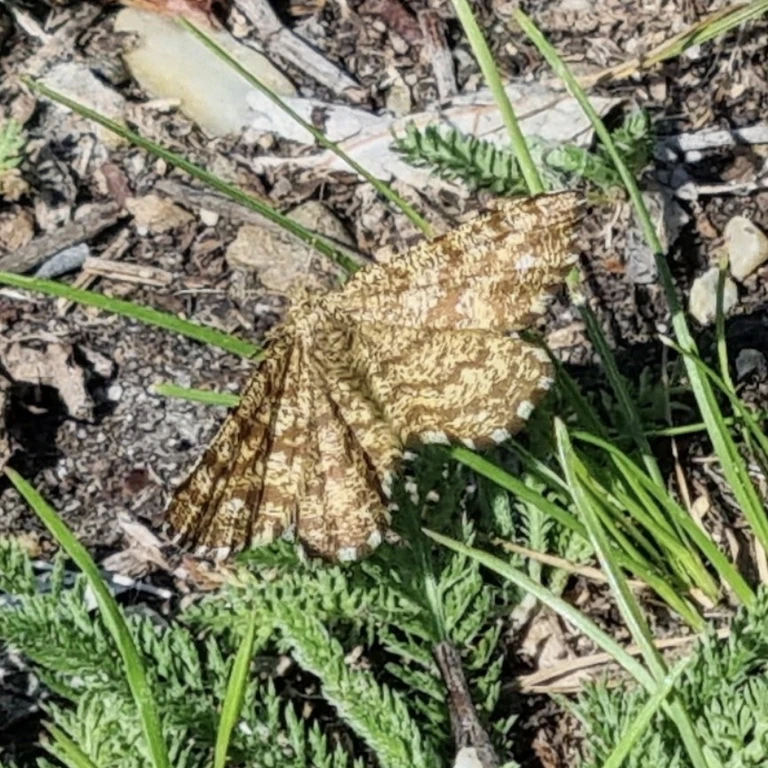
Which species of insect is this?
Ematurga atomaria
